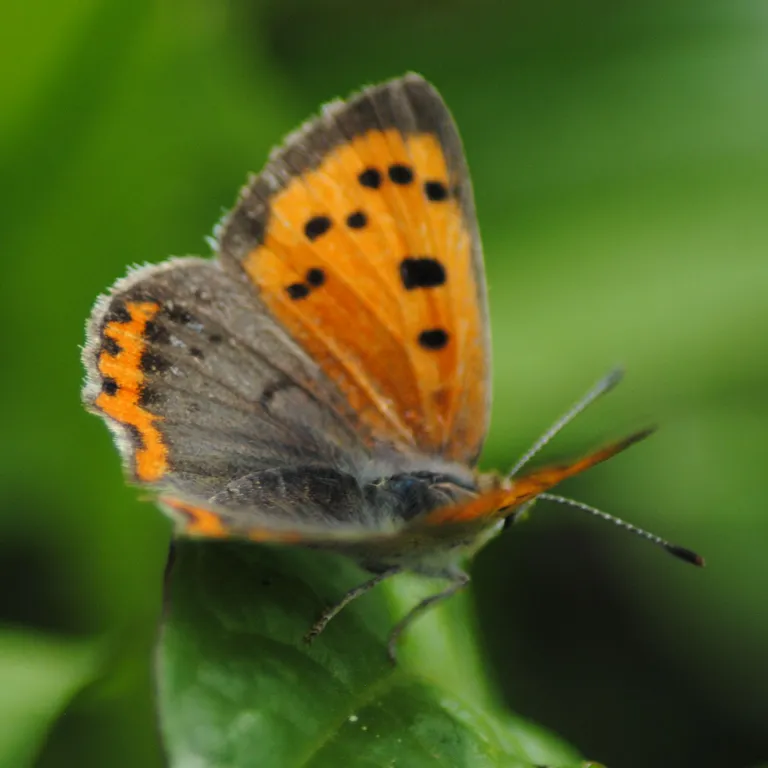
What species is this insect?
Lycaena phlaeas
